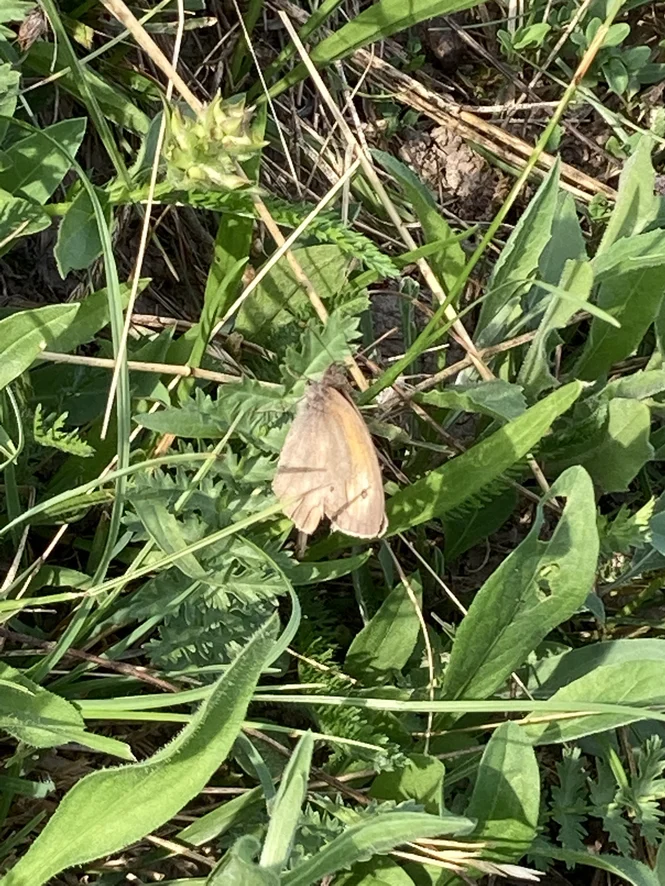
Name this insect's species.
Maniola jurtina
